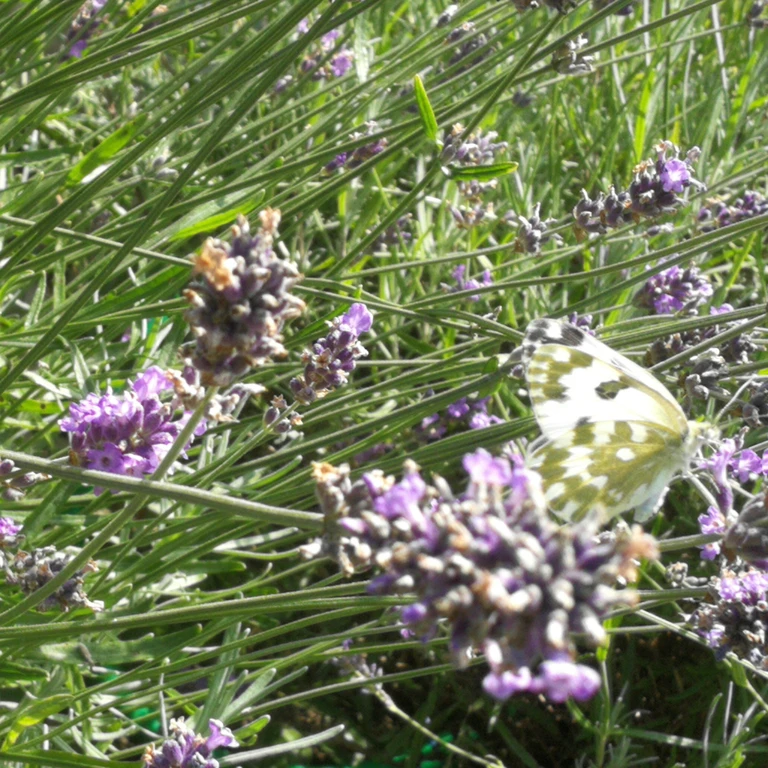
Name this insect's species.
Pontia edusa
